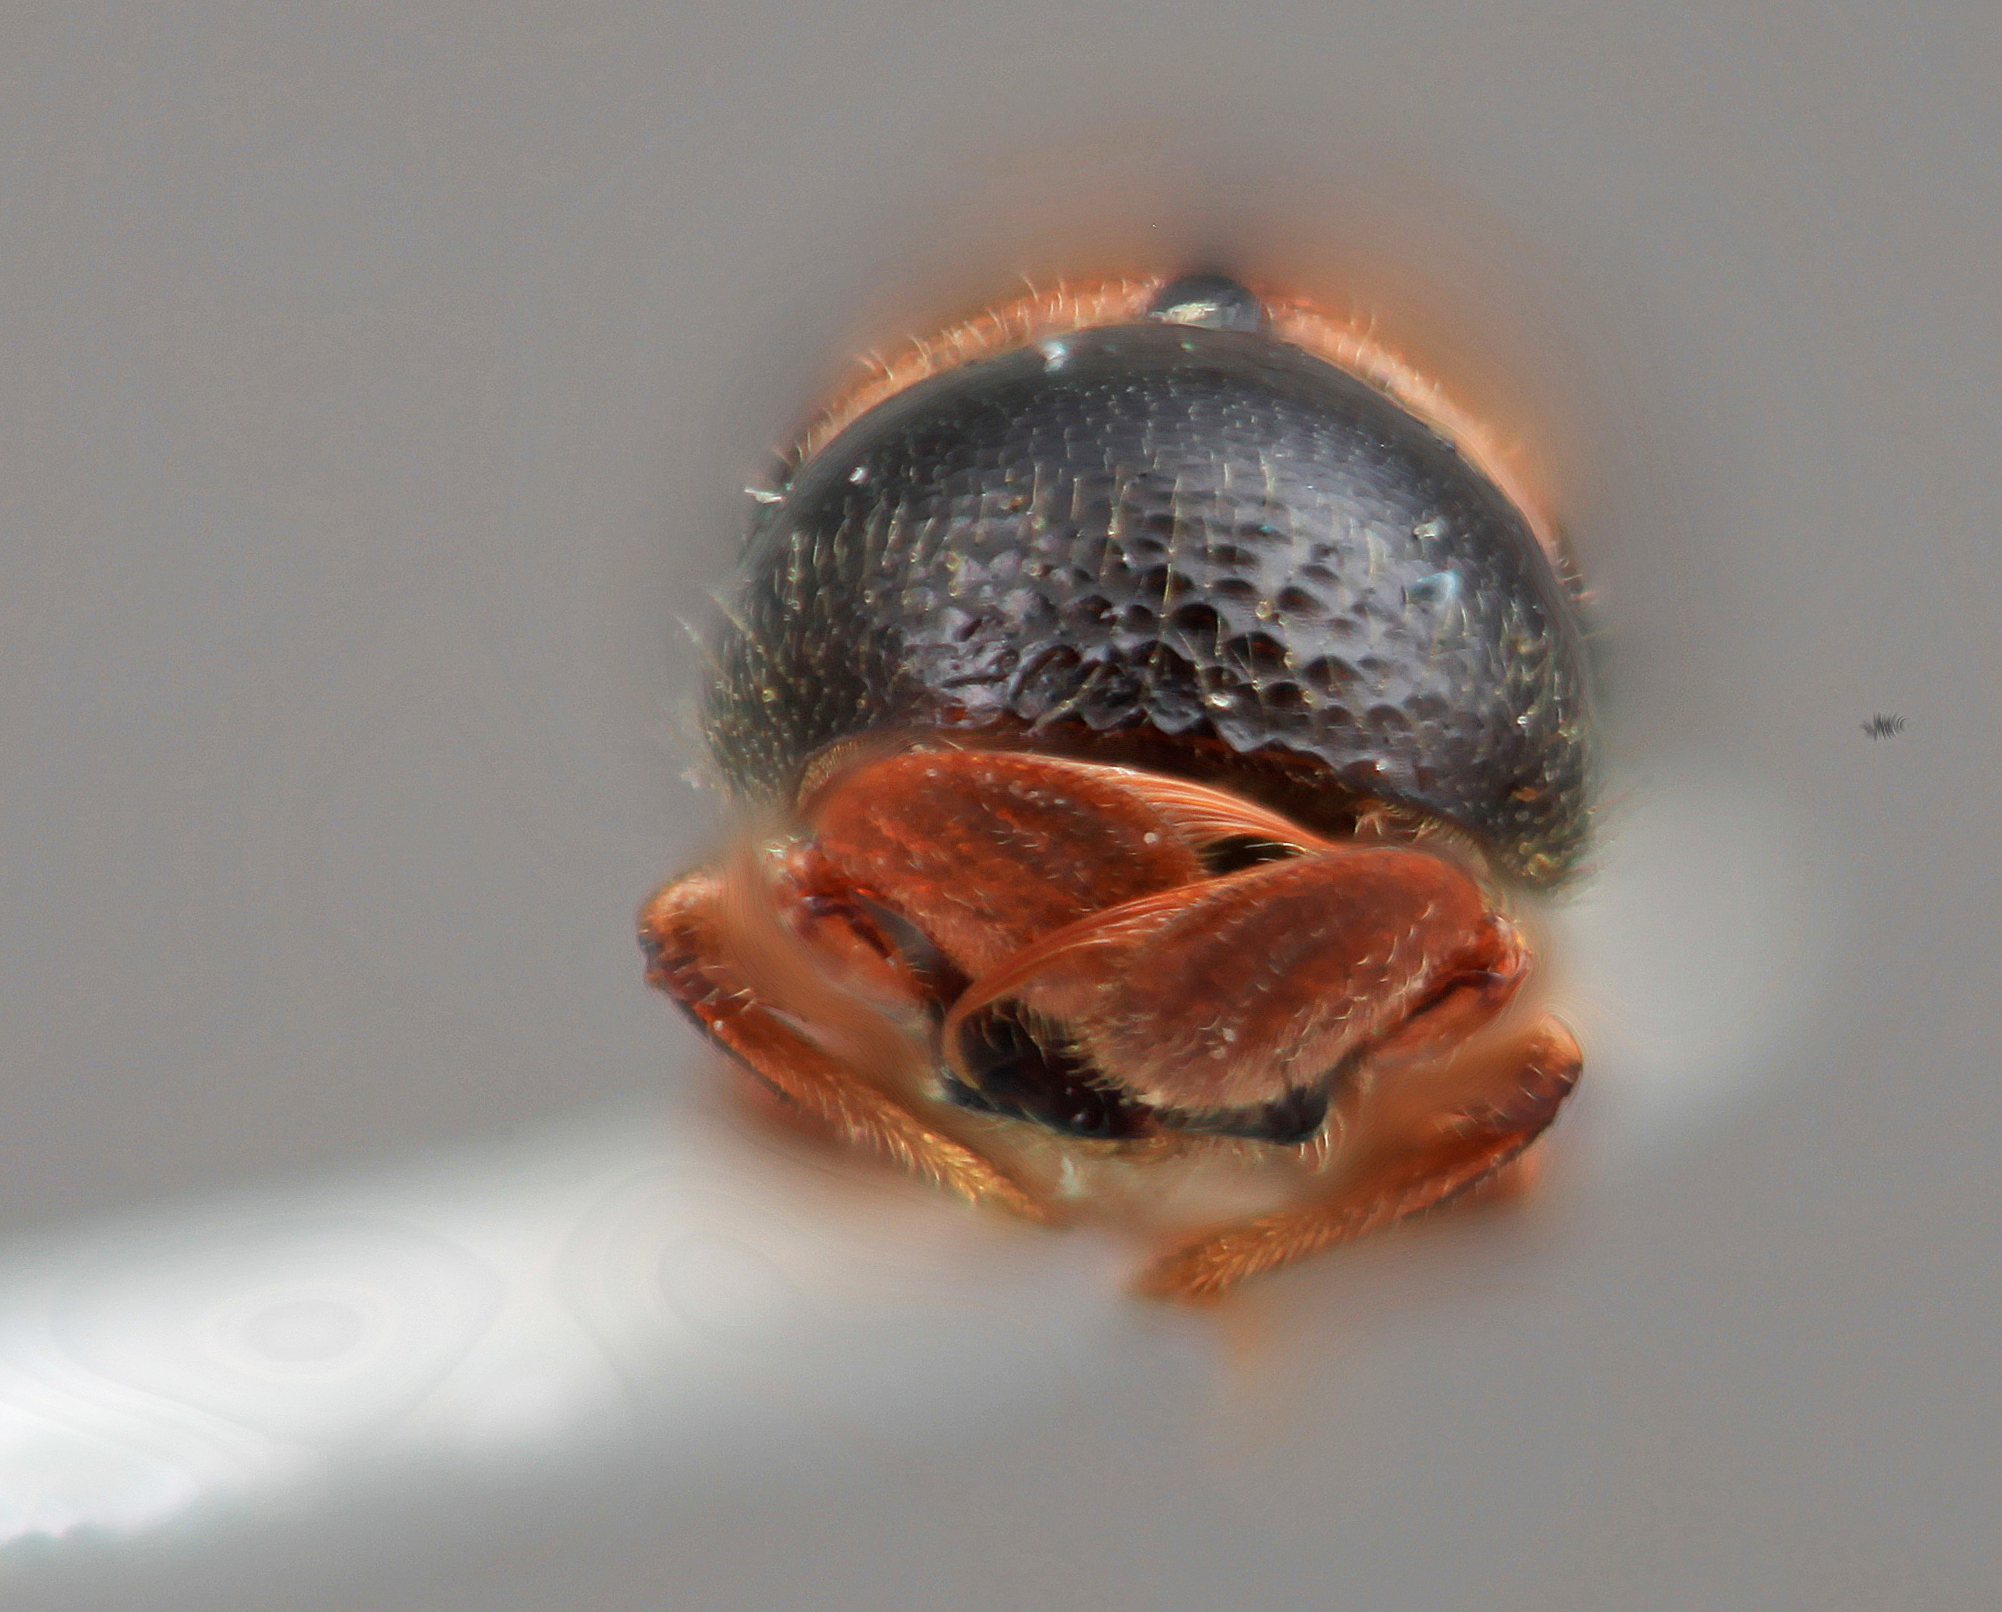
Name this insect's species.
Corthylus zulmae
